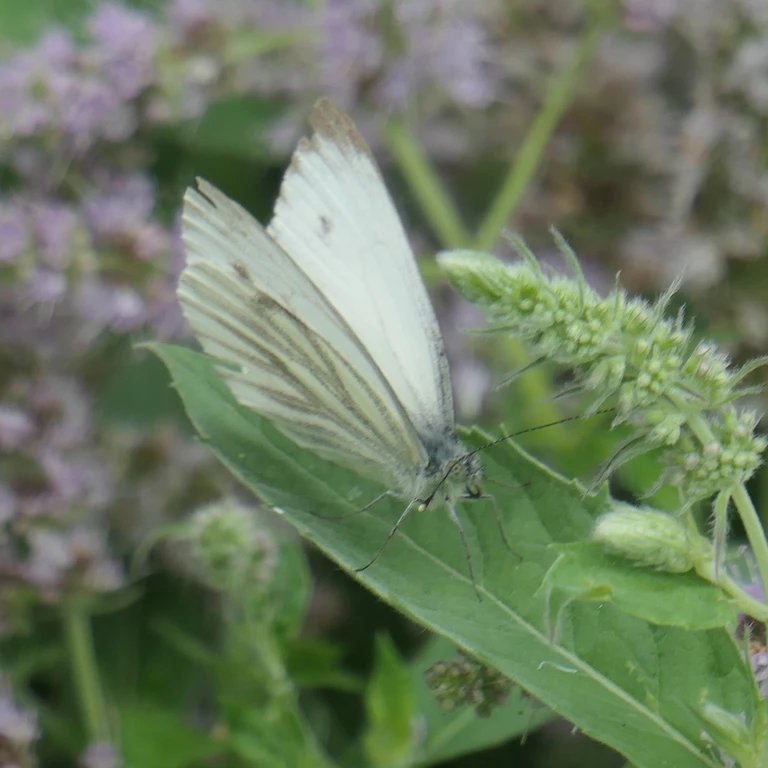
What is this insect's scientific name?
Pieris napi
